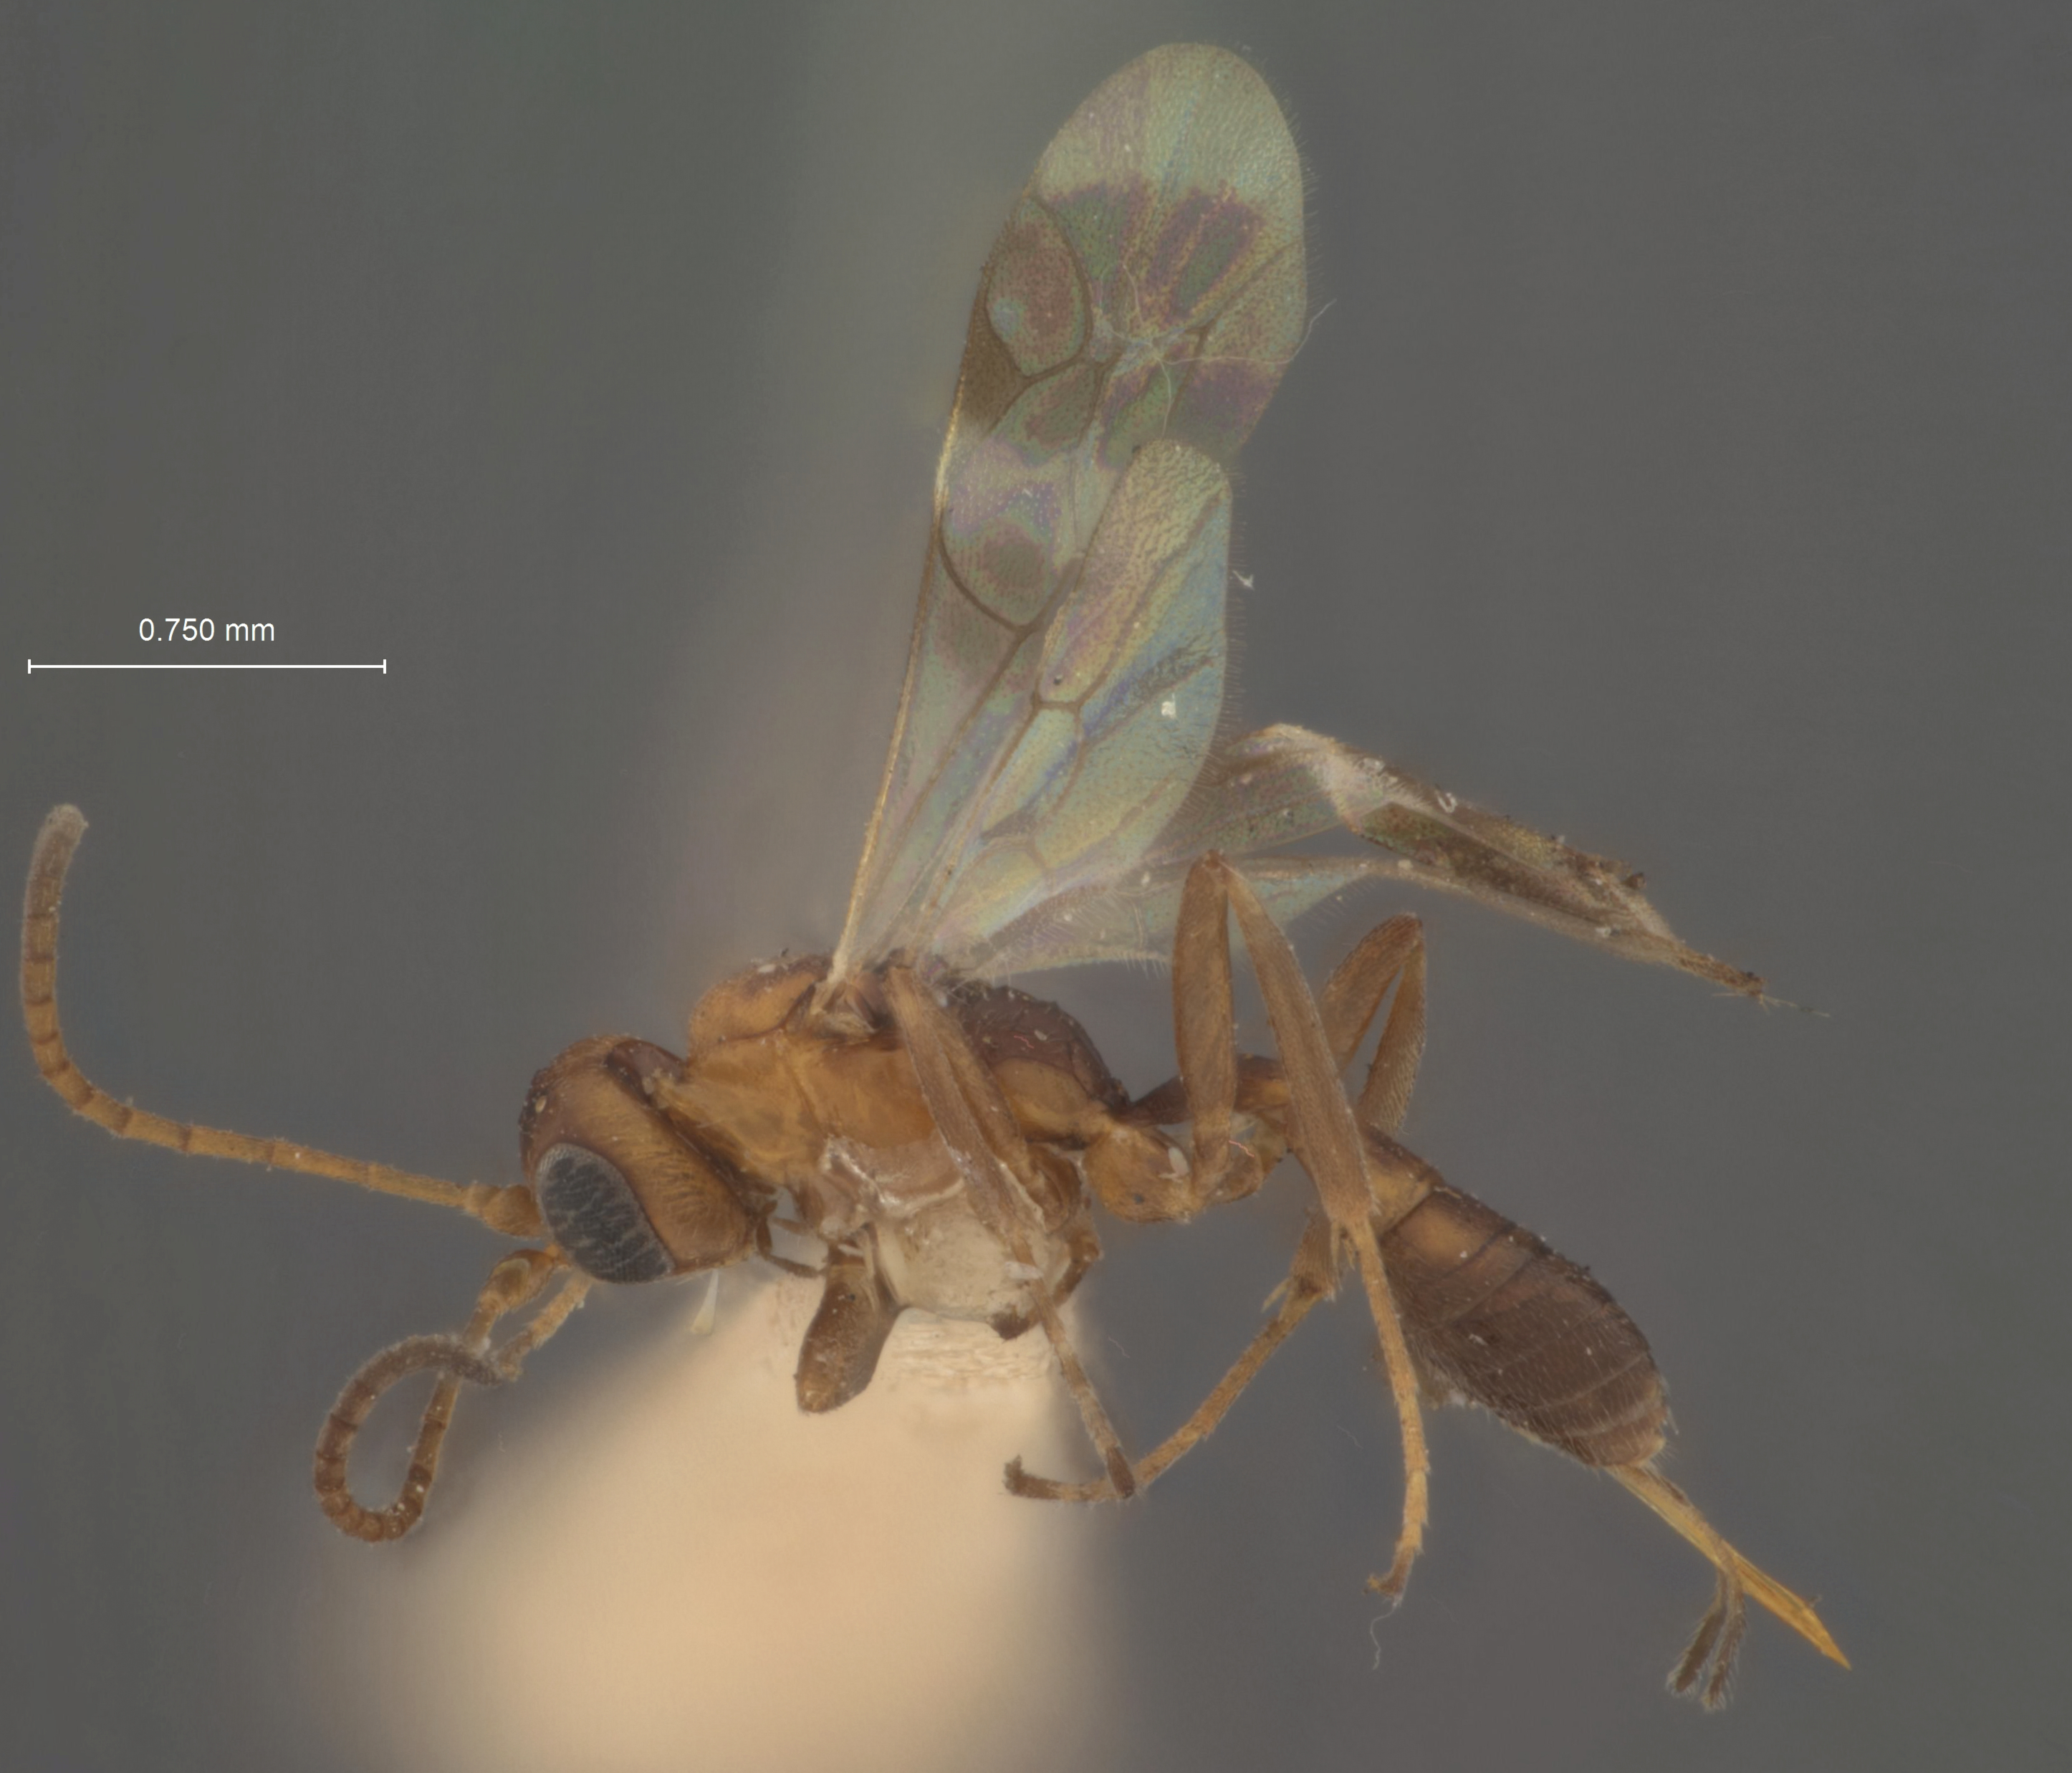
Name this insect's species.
Hemiteles variegatus
